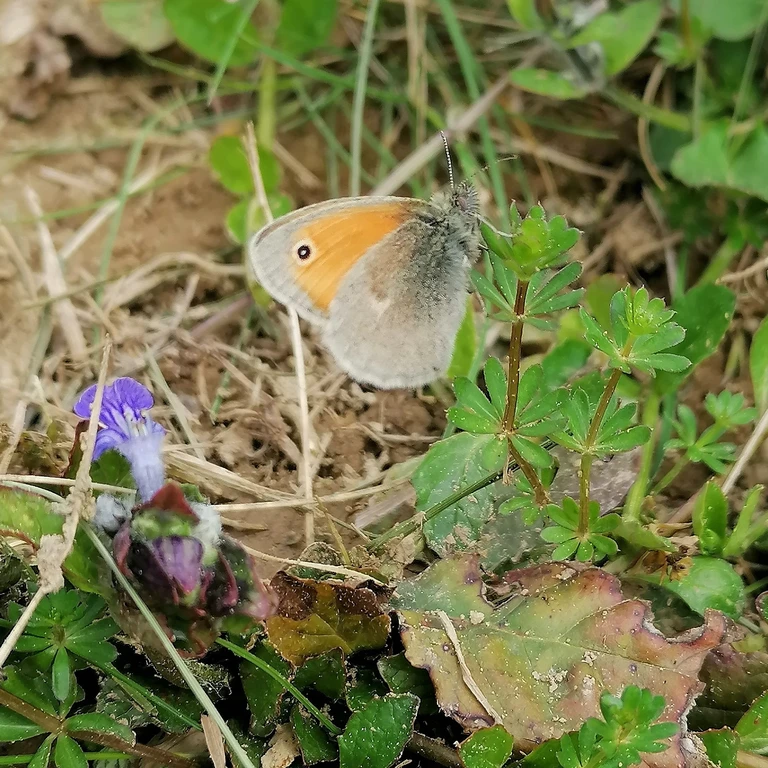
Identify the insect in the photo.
Coenonympha pamphilus
